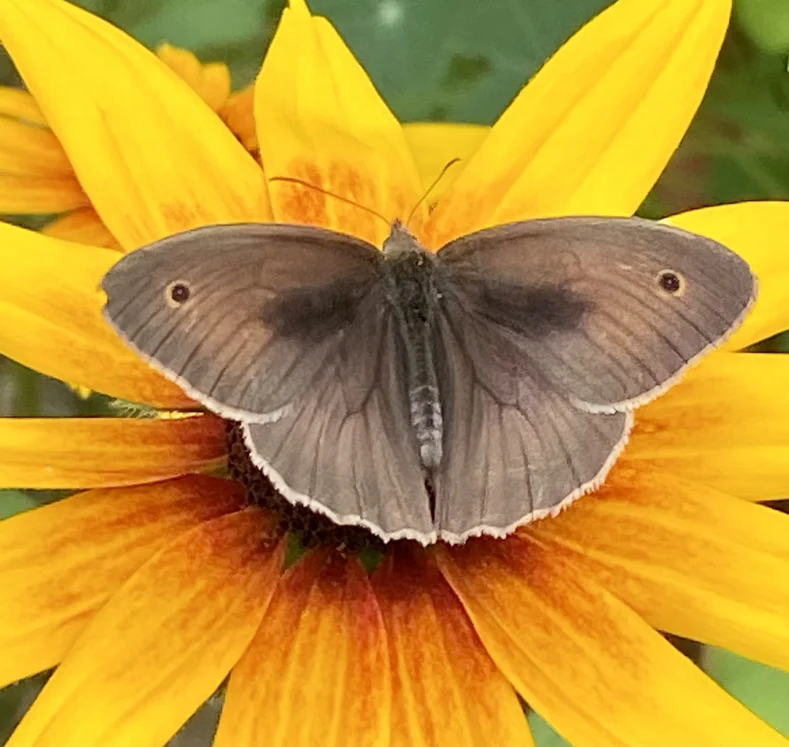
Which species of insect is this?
Maniola jurtina
